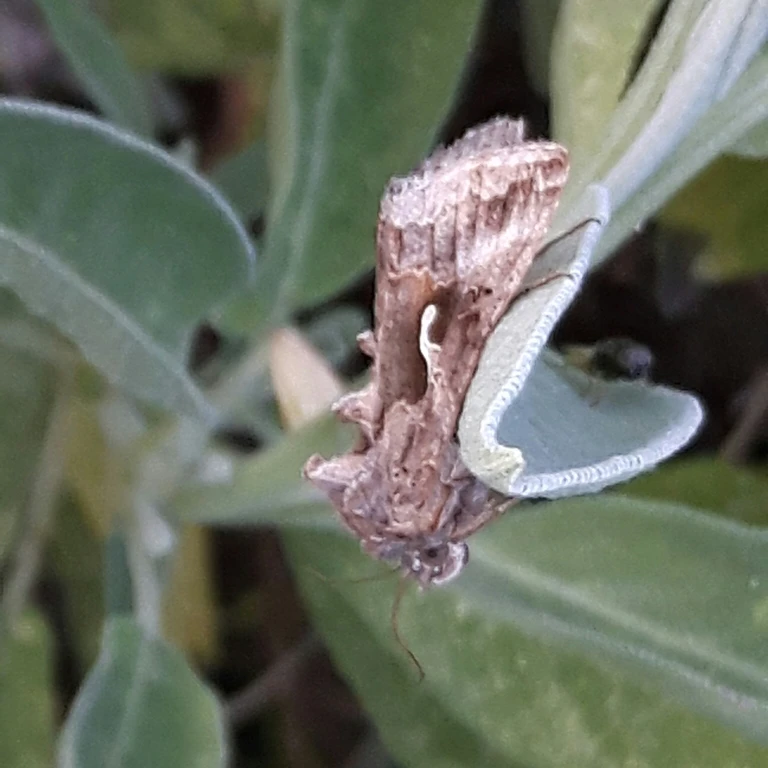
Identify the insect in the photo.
Autographa gamma
